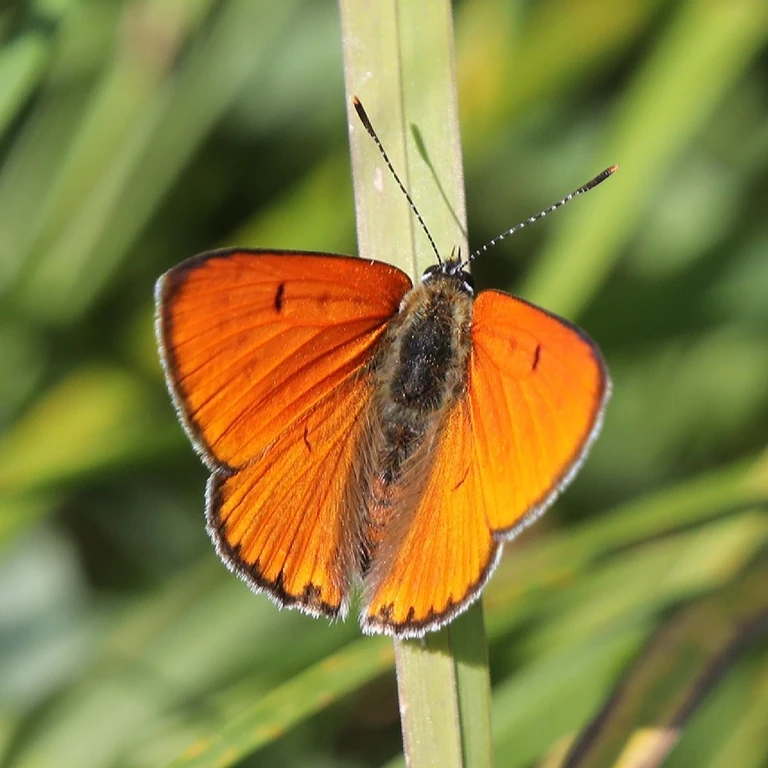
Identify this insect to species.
Lycaena dispar
